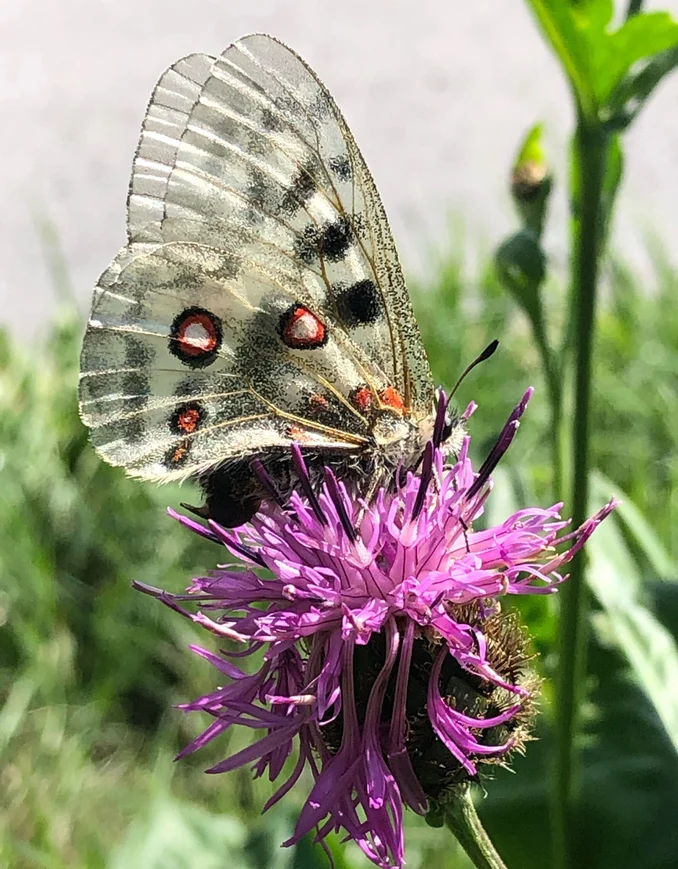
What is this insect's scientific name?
Parnassius apollo
